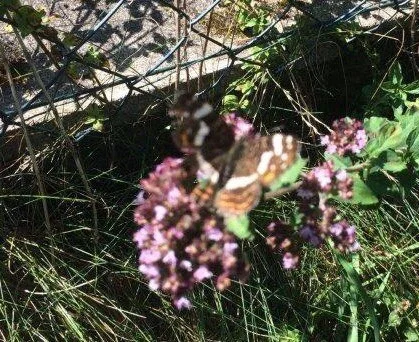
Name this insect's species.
Araschnia levana
